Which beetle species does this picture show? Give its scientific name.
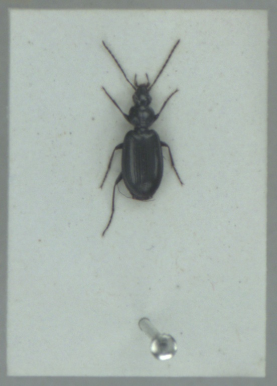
Agonum gracile
